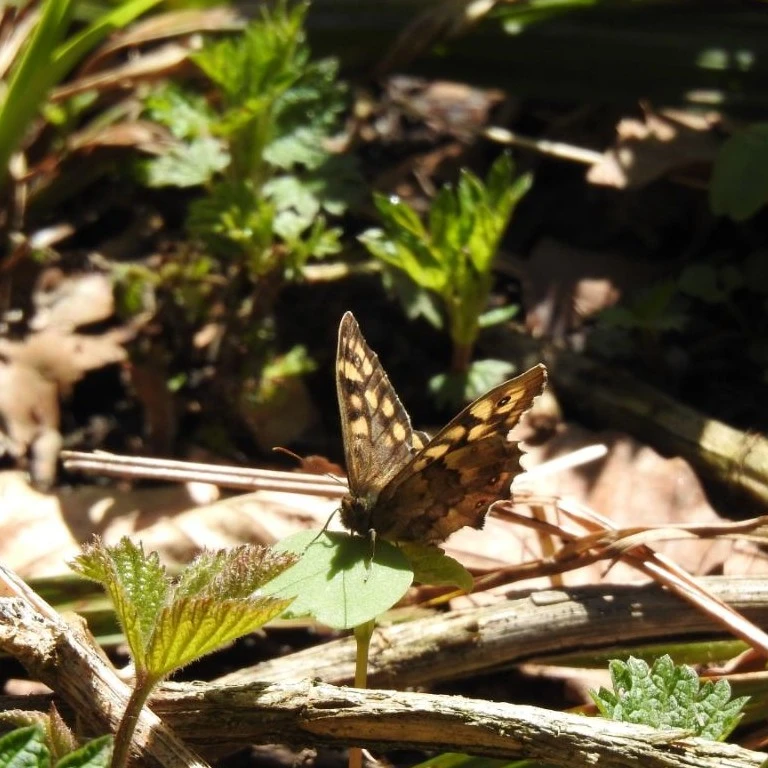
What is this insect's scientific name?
Pararge aegeria
